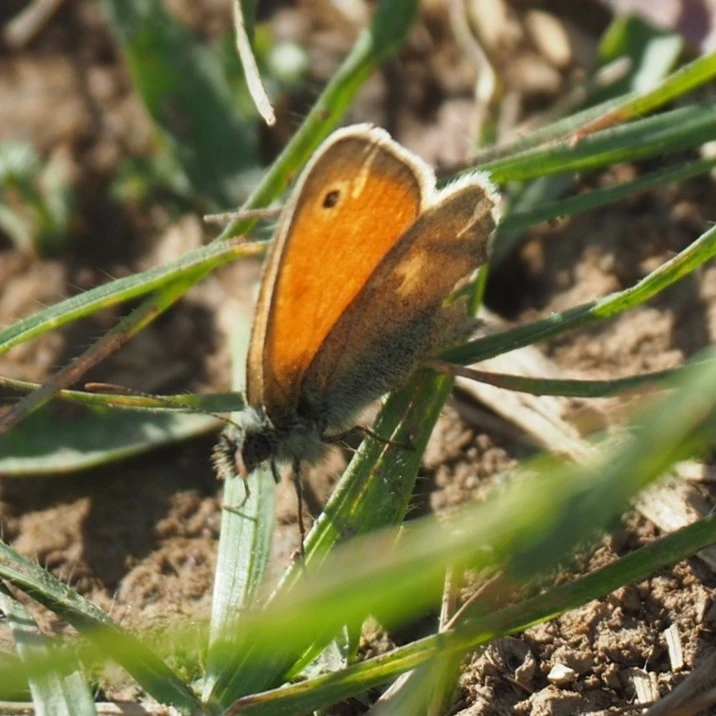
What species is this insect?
Coenonympha pamphilus
